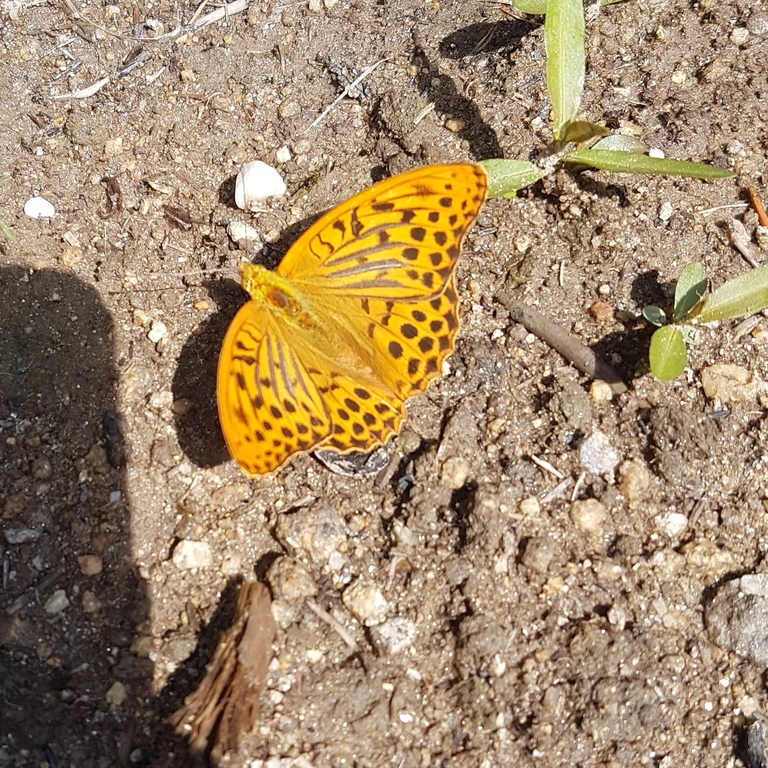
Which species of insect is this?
Argynnis paphia
